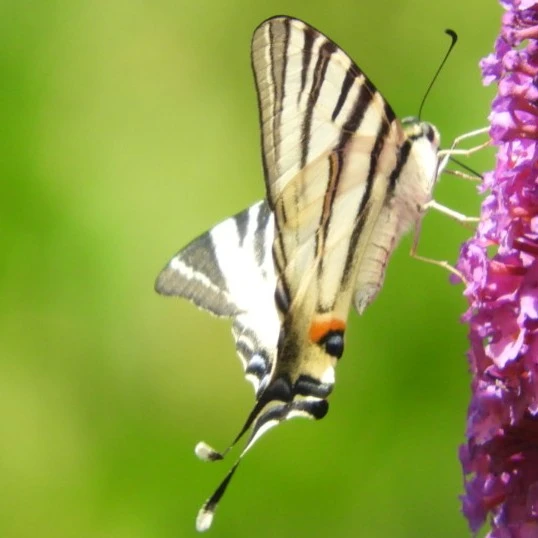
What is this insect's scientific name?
Iphiclides podalirius
